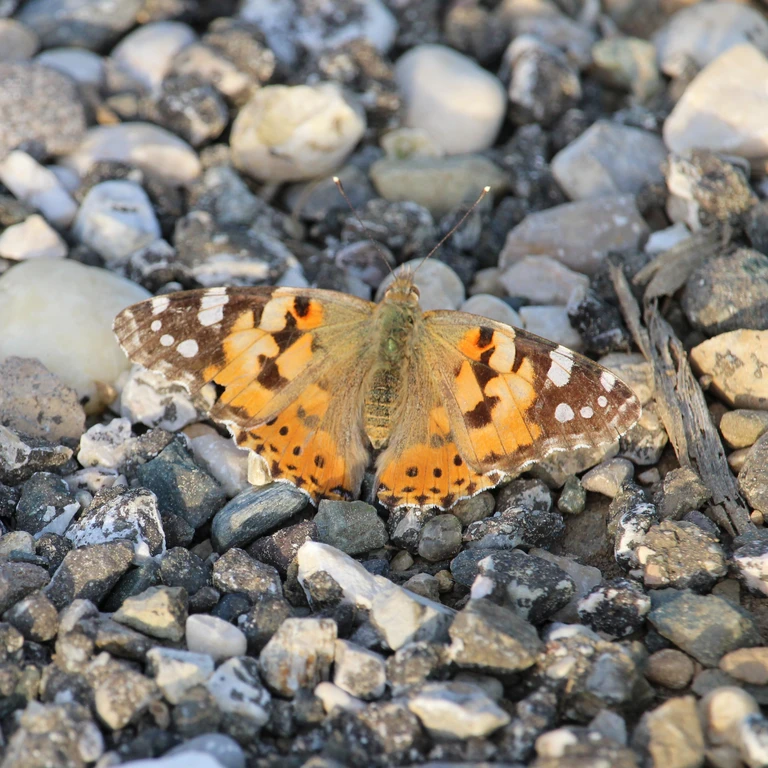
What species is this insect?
Vanessa cardui
